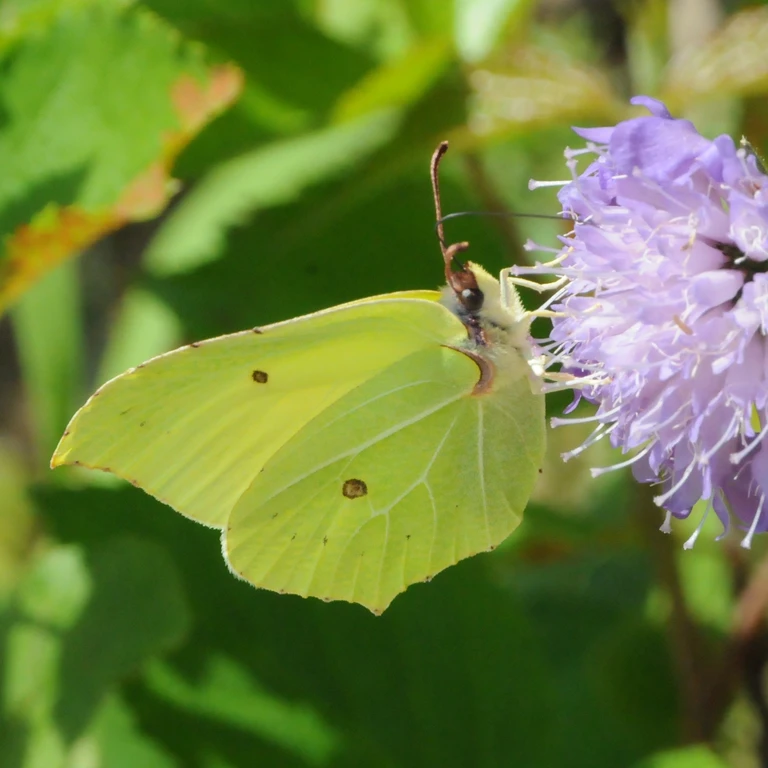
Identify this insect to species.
Gonepteryx rhamni
